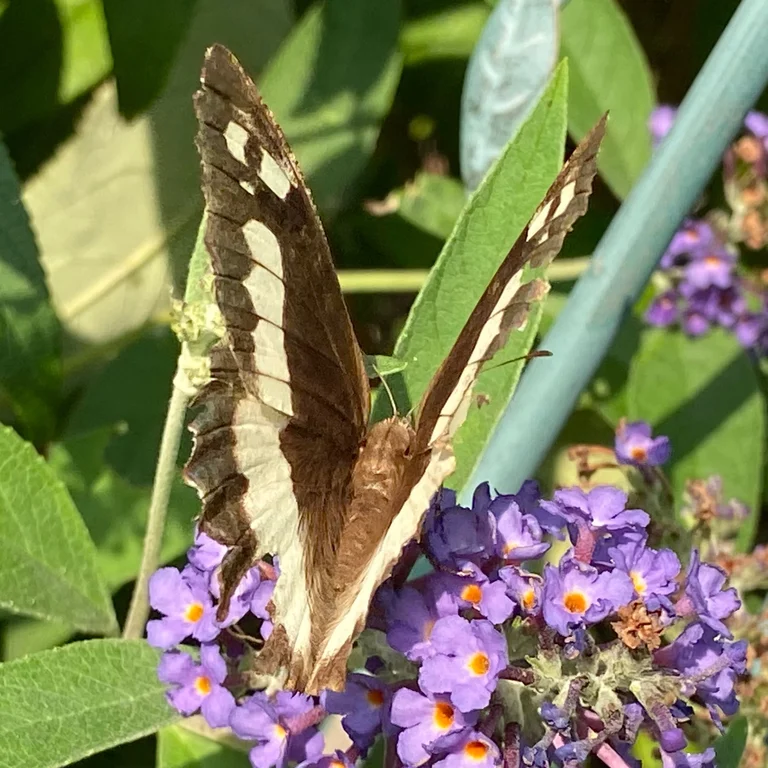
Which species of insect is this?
Brintesia circe
